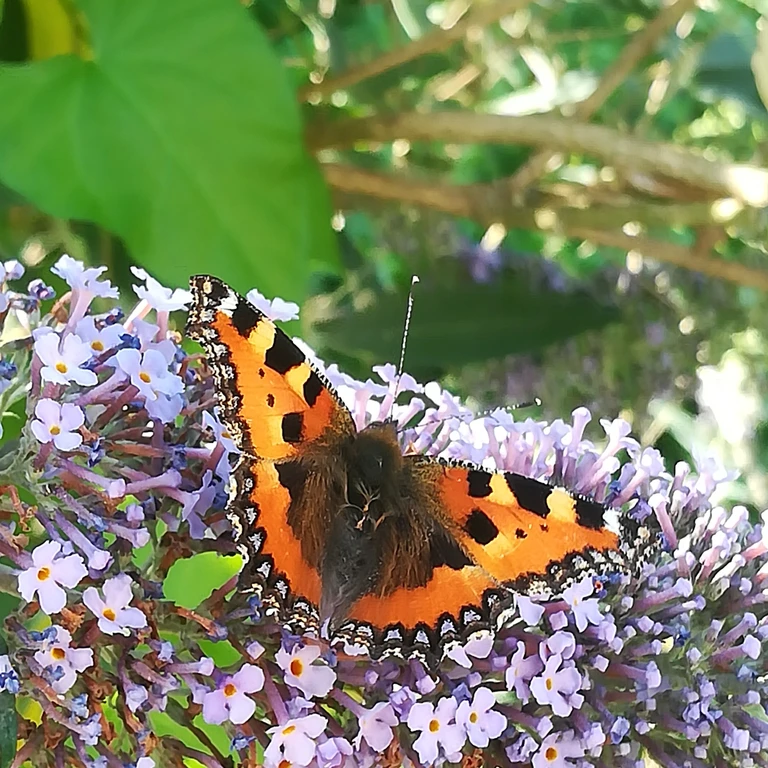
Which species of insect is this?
Aglais urticae
